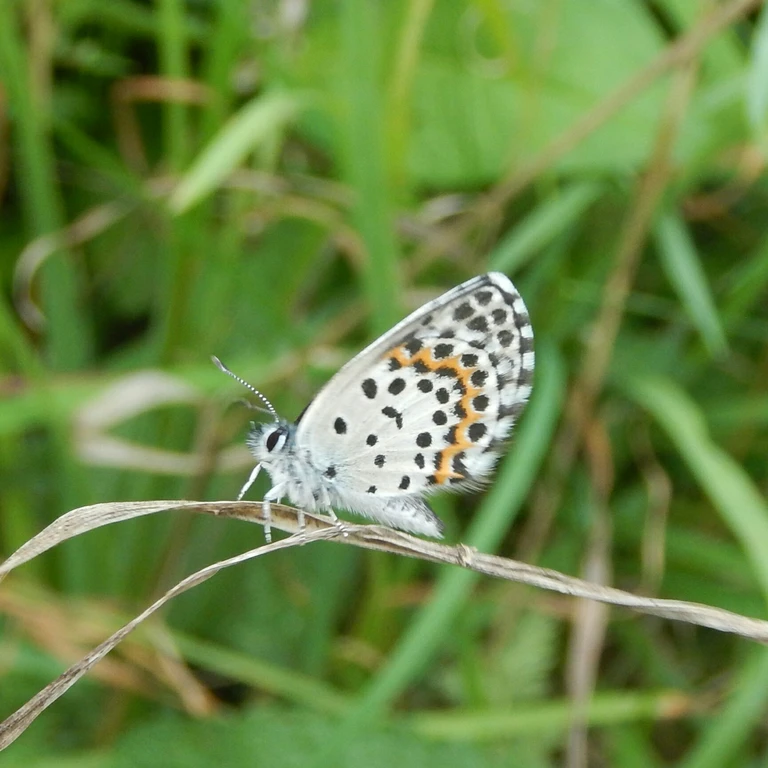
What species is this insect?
Scolitantides orion
